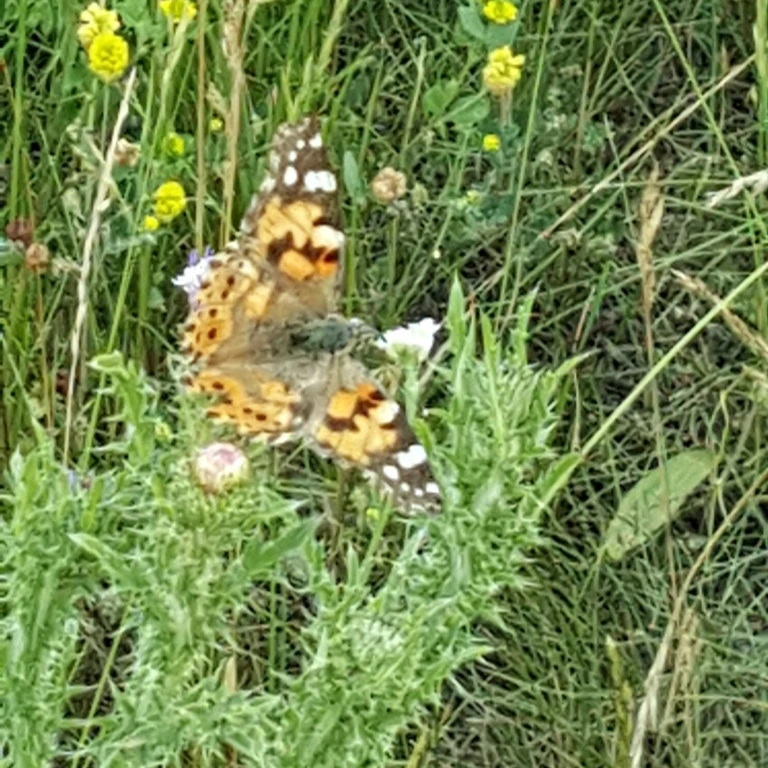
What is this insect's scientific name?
Vanessa cardui
